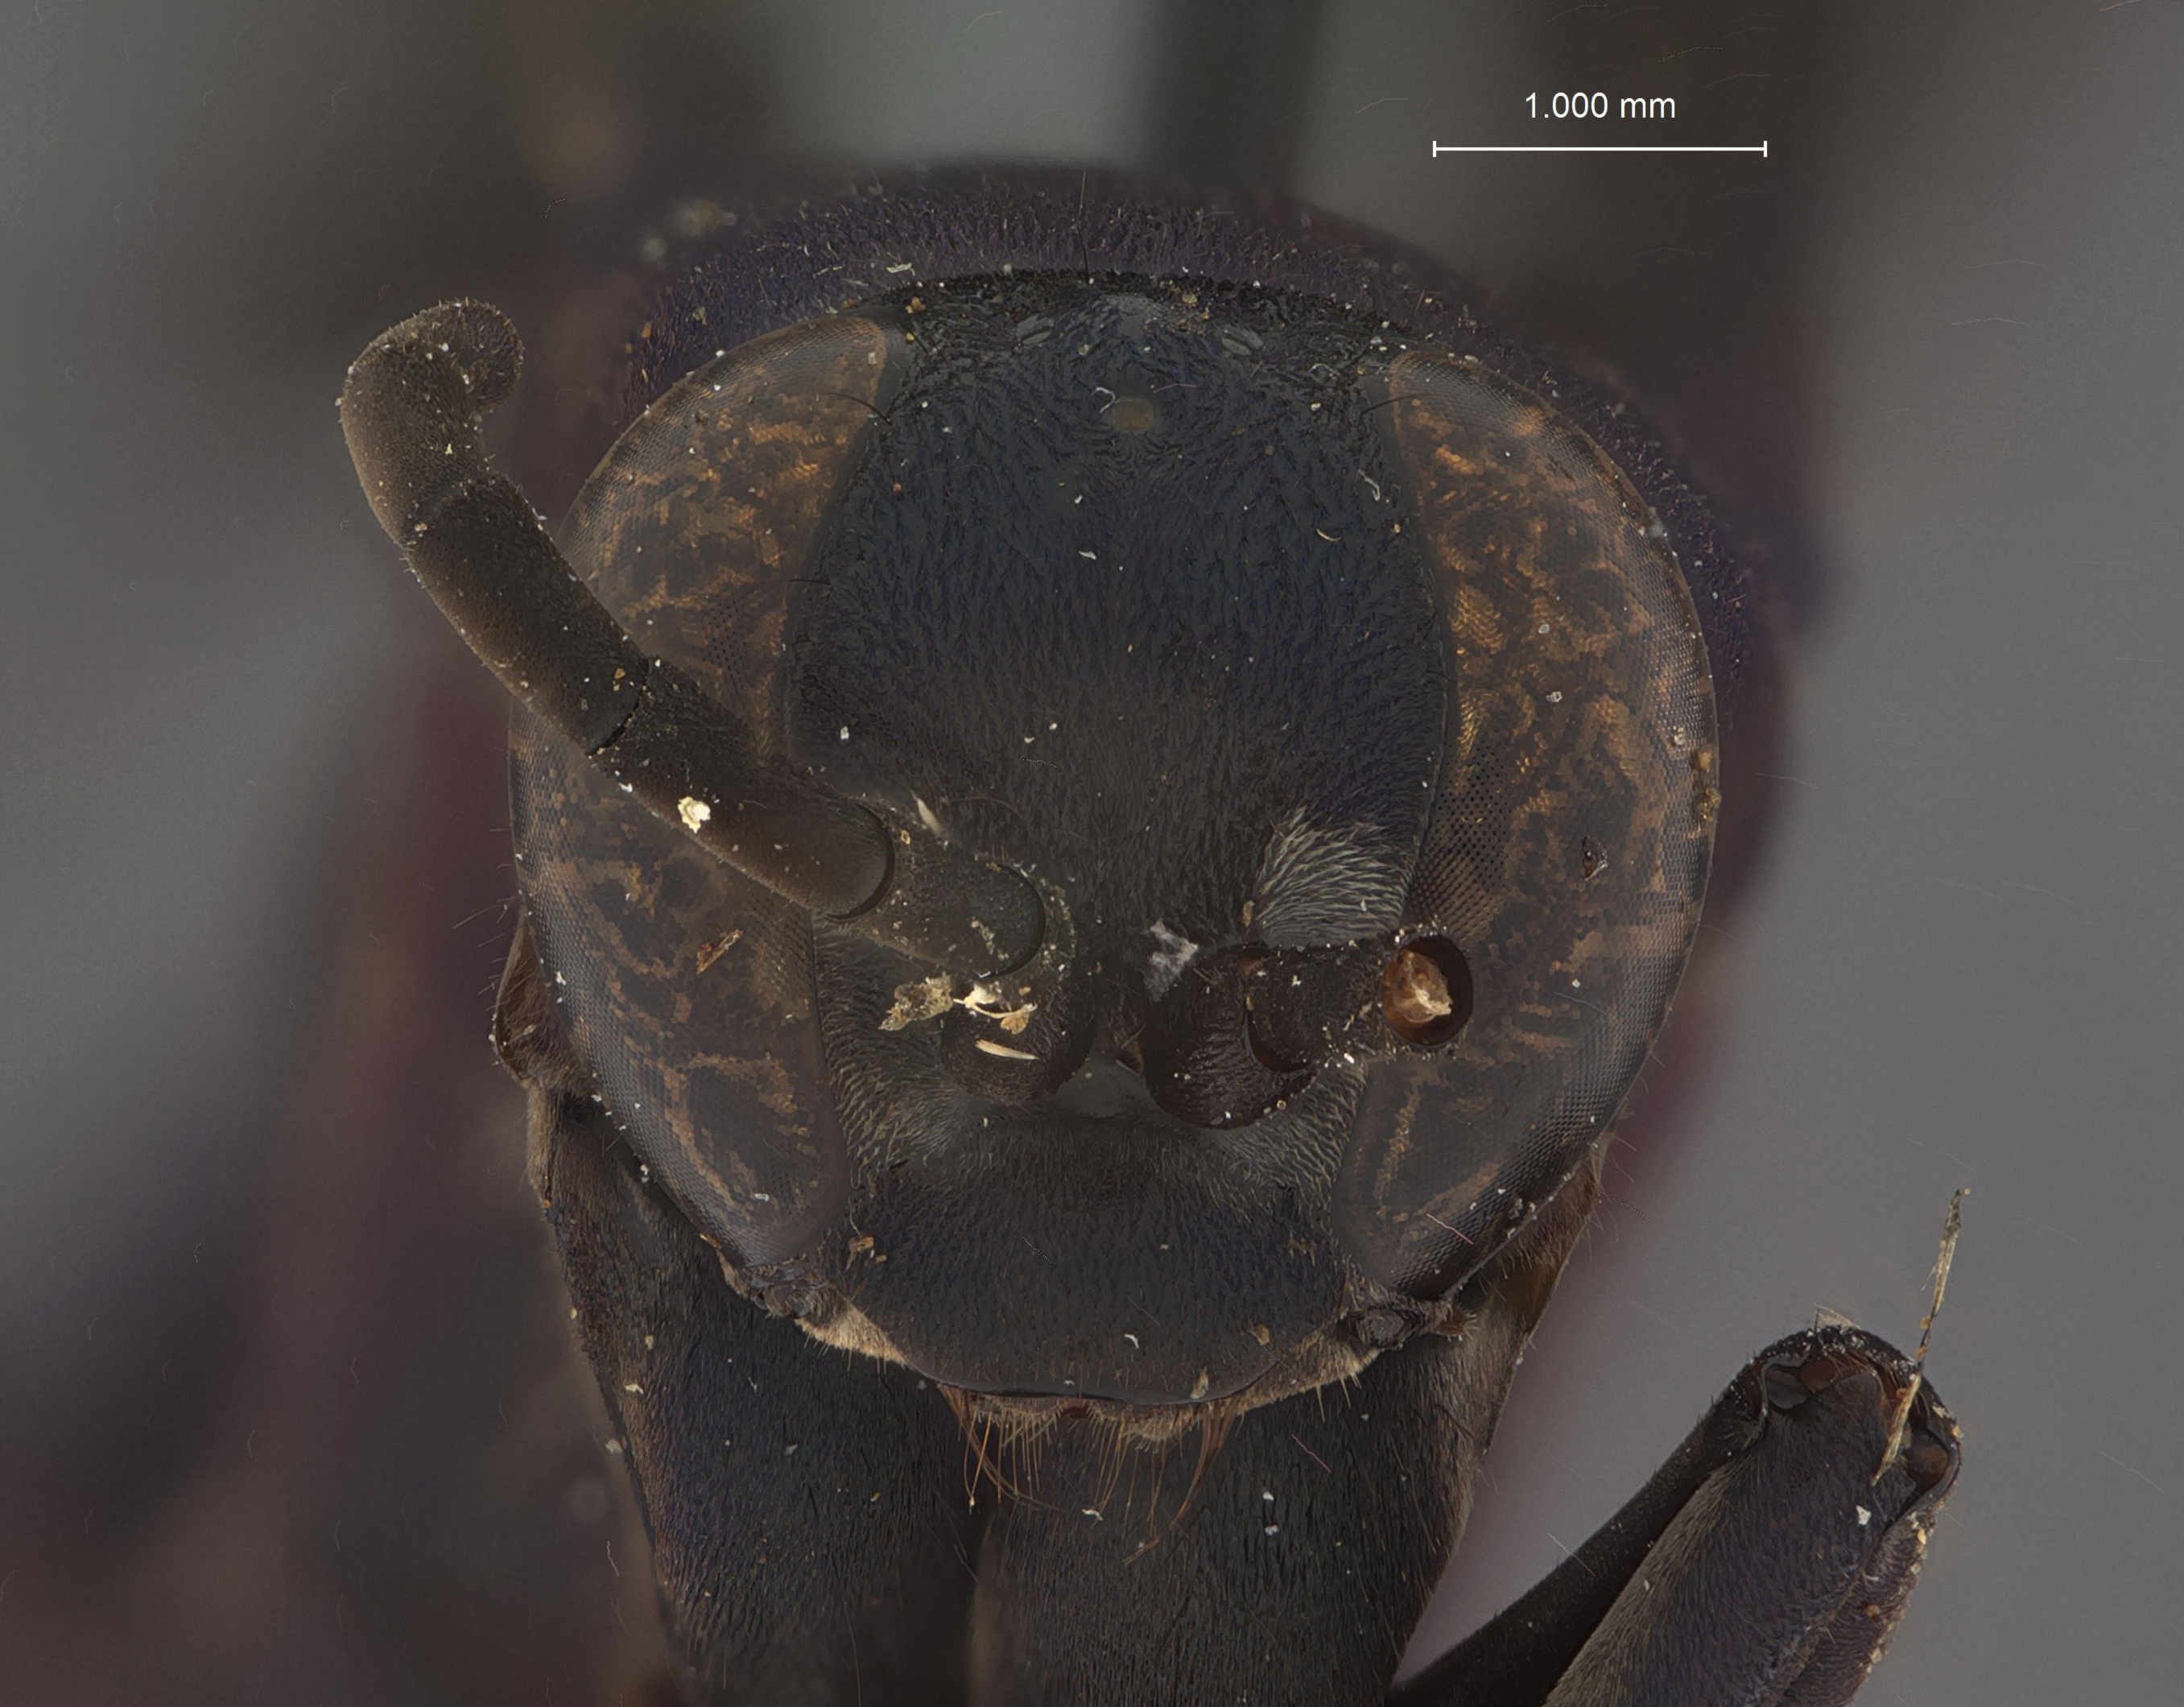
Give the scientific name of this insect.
Ferreola violacea
